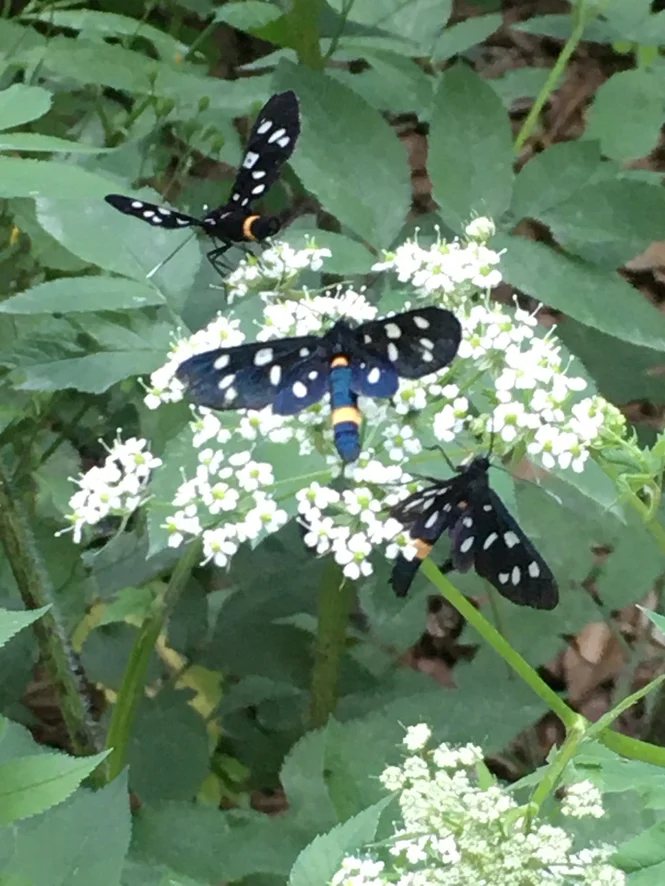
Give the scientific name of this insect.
Amata phegea
